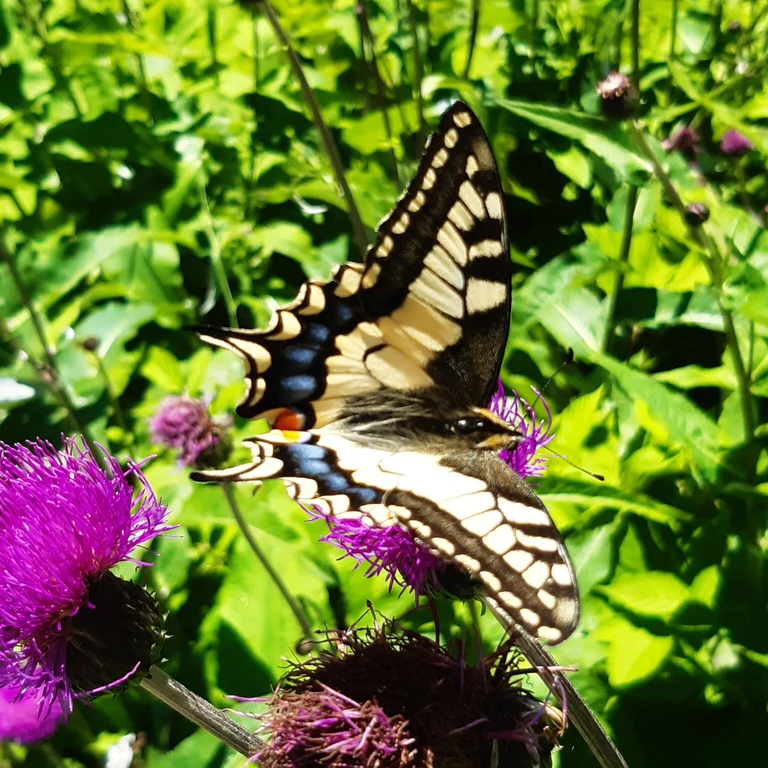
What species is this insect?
Papilio machaon
